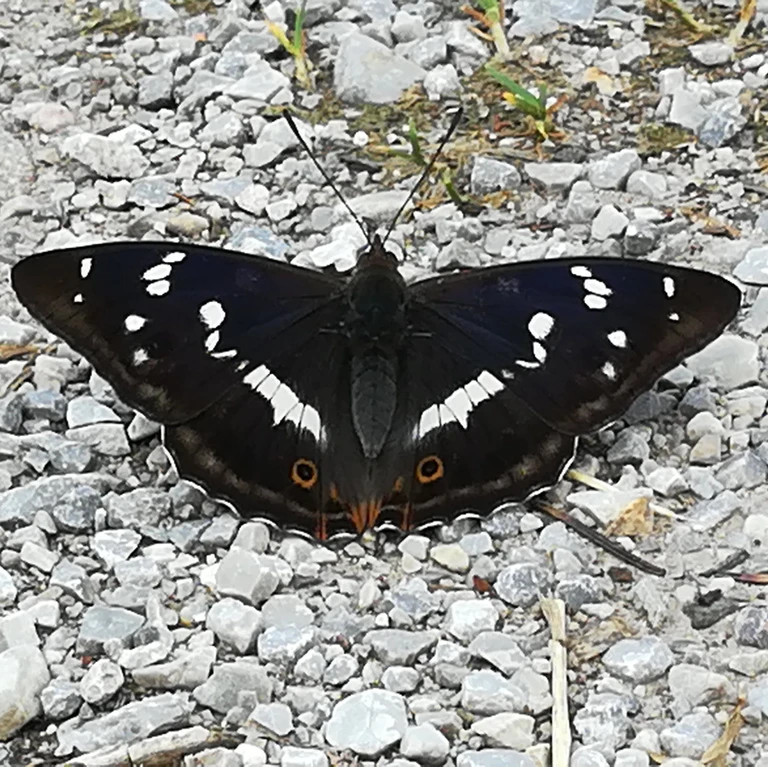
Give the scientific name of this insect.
Apatura iris
